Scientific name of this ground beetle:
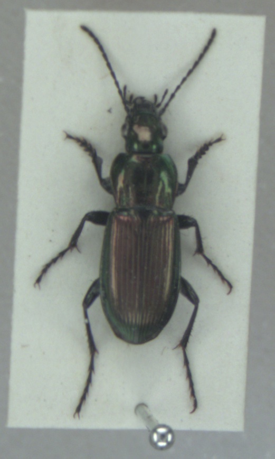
Poecilus lepidus
